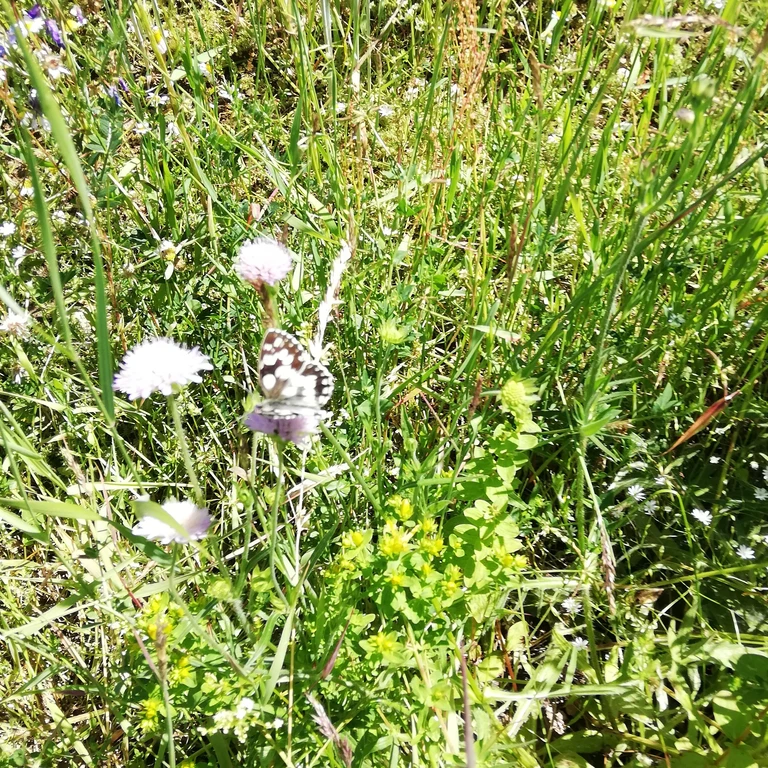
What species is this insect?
Melanargia galathea
